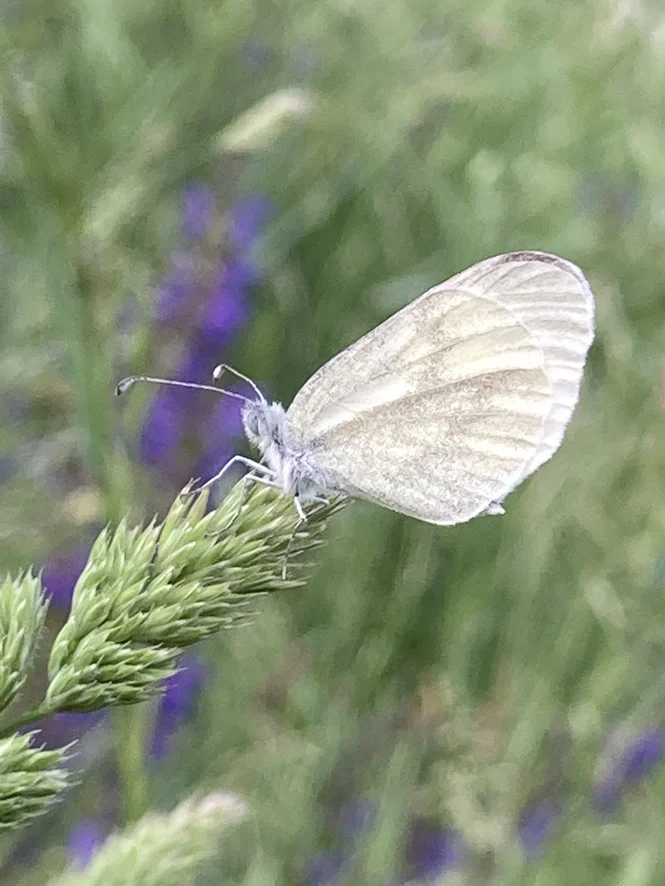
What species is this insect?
Leptidea sinapis/juvernica
